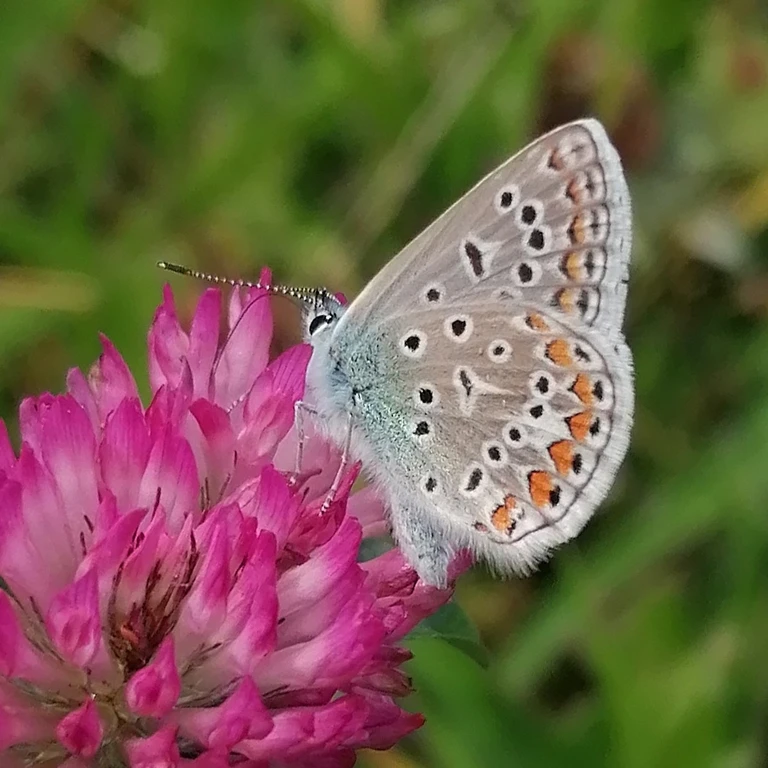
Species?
Polyommatus icarus
